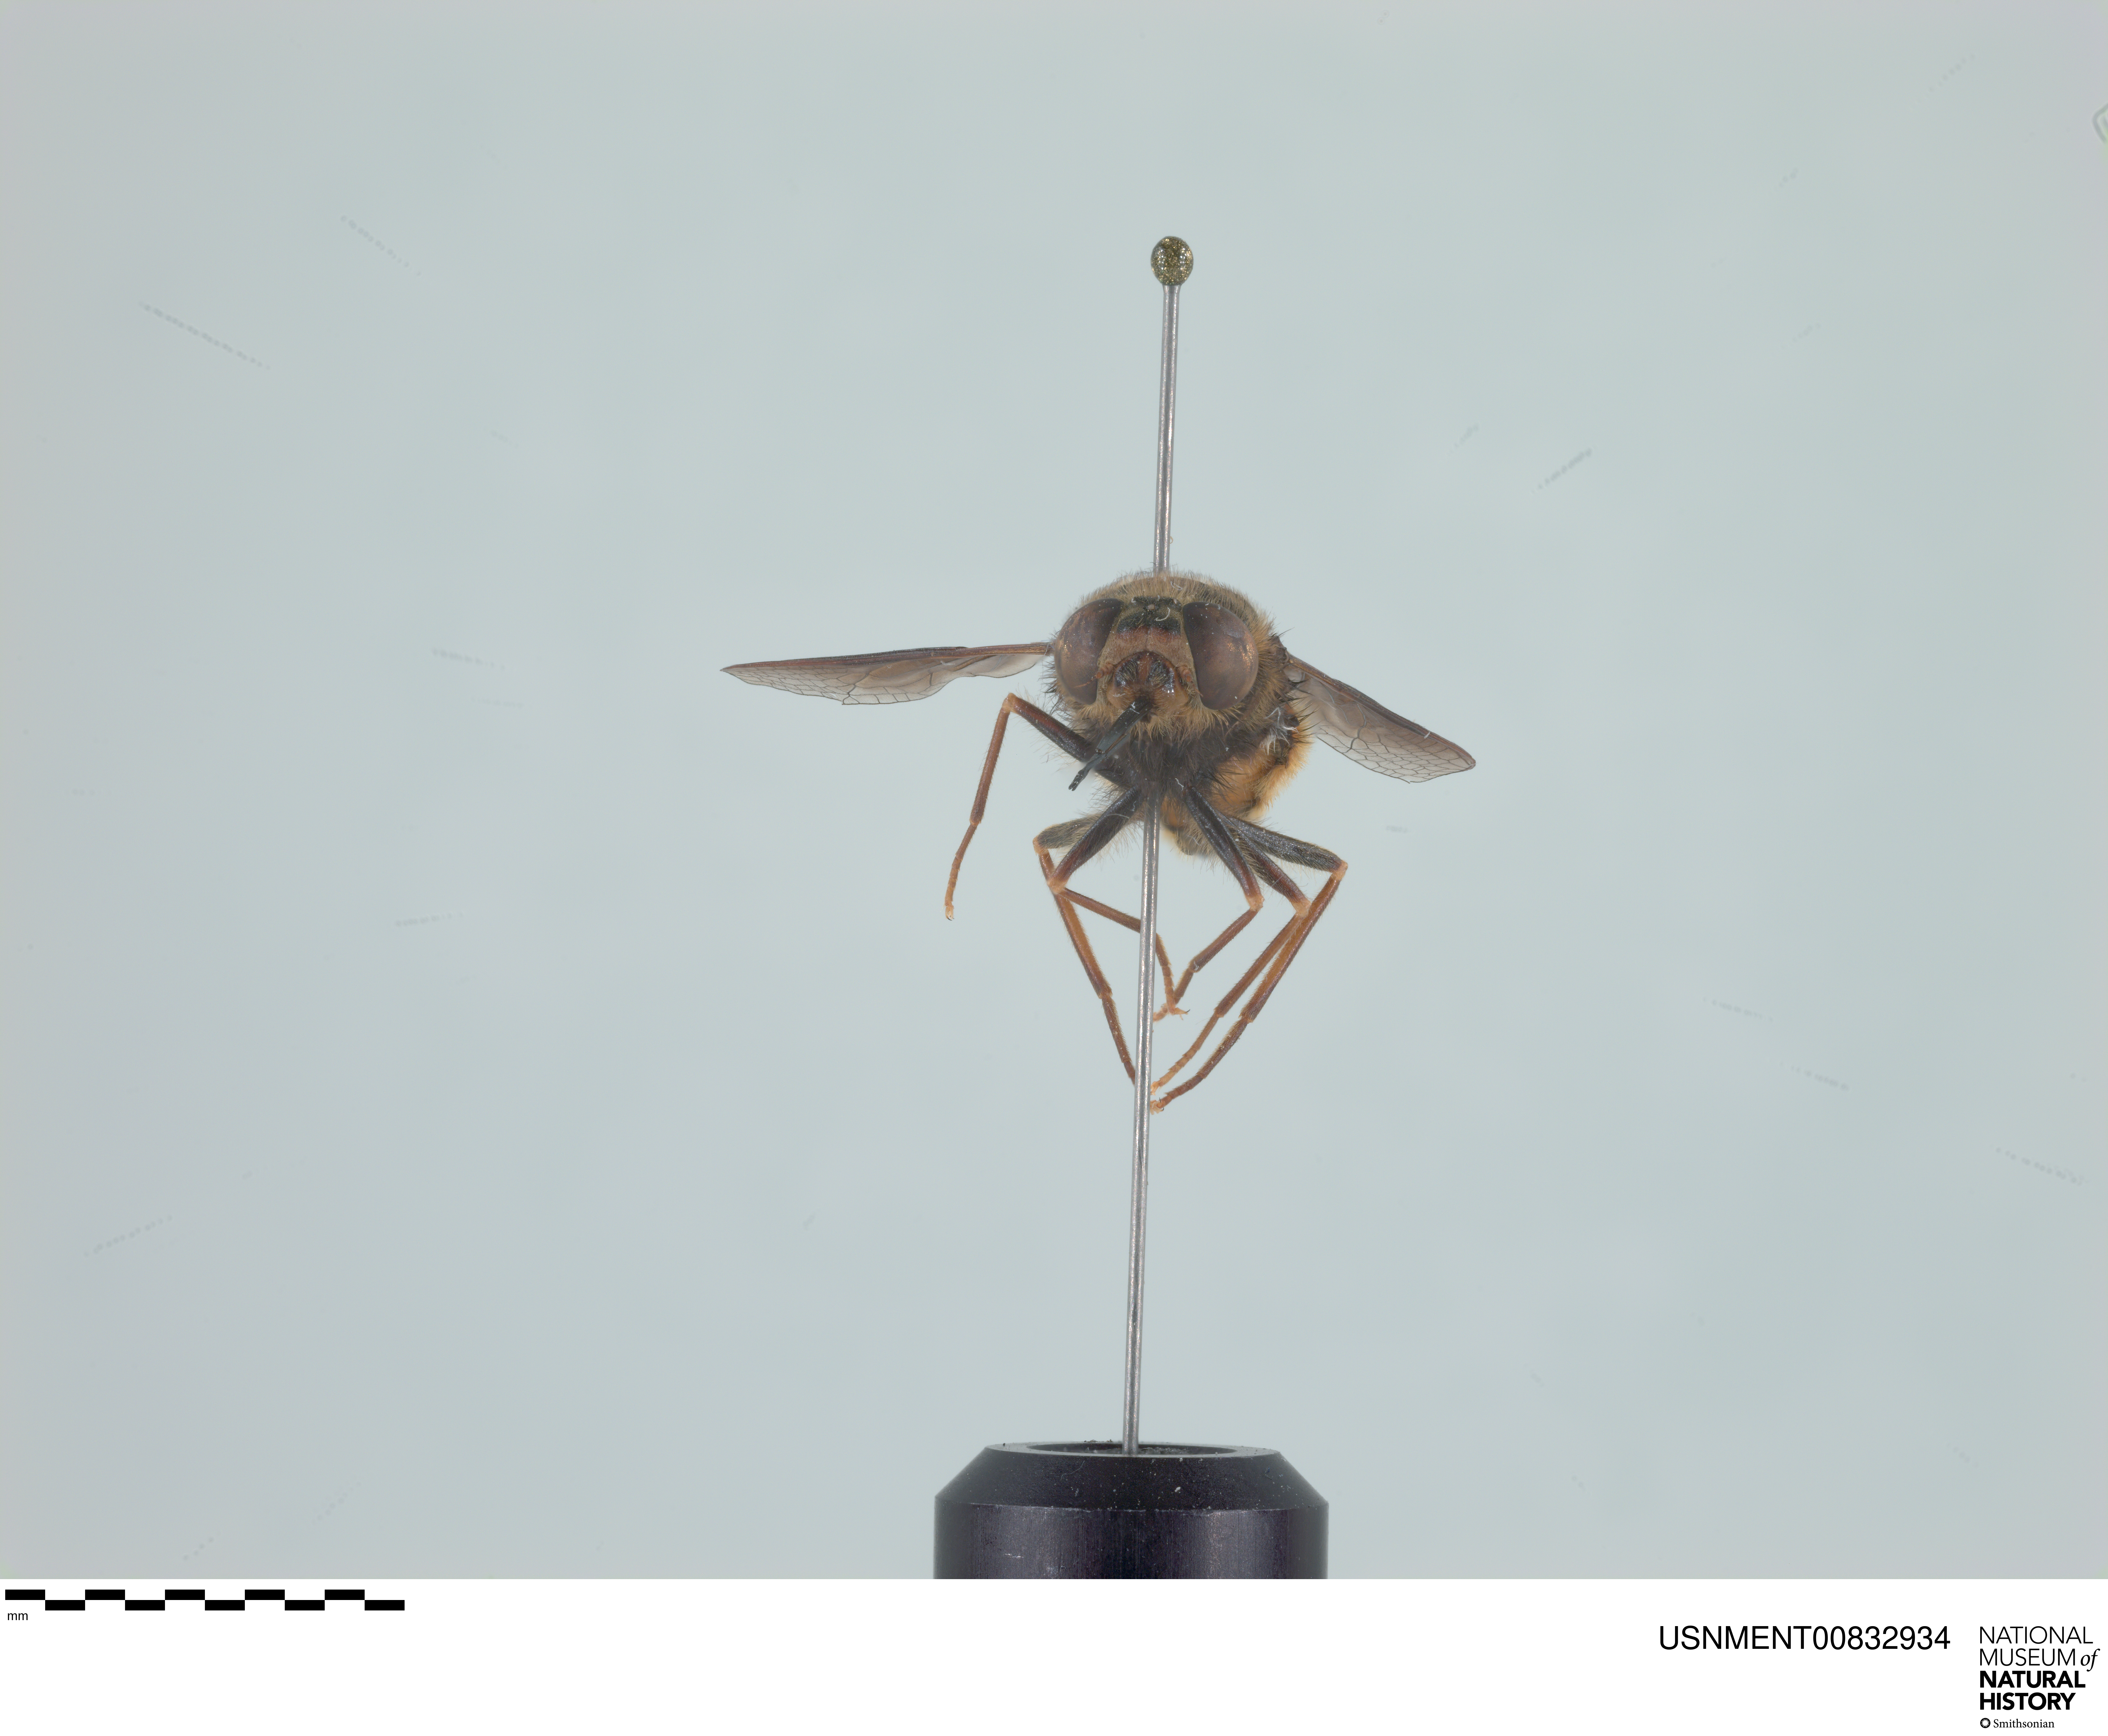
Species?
Nemestrinus perezii
